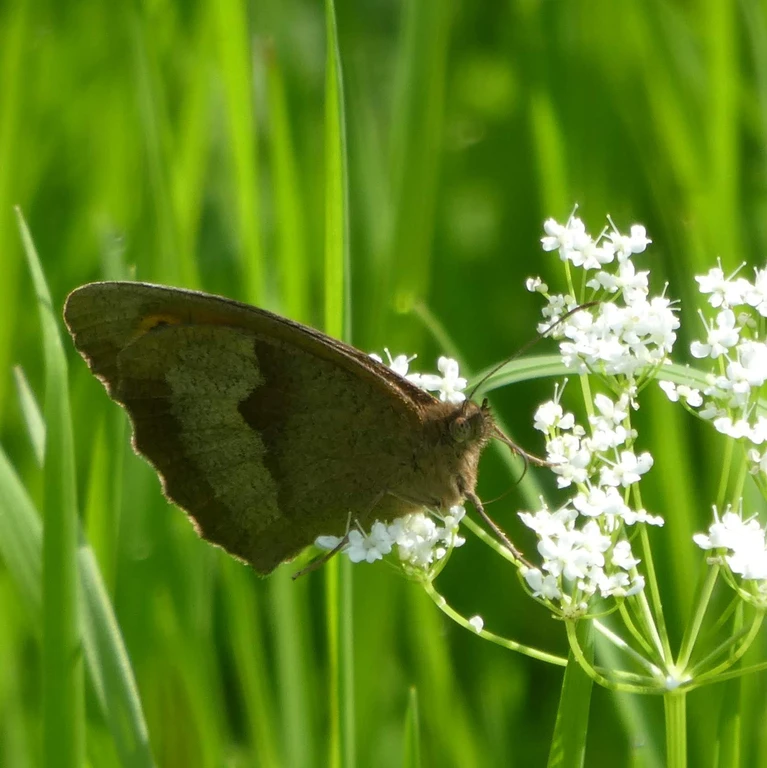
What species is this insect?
Maniola jurtina
